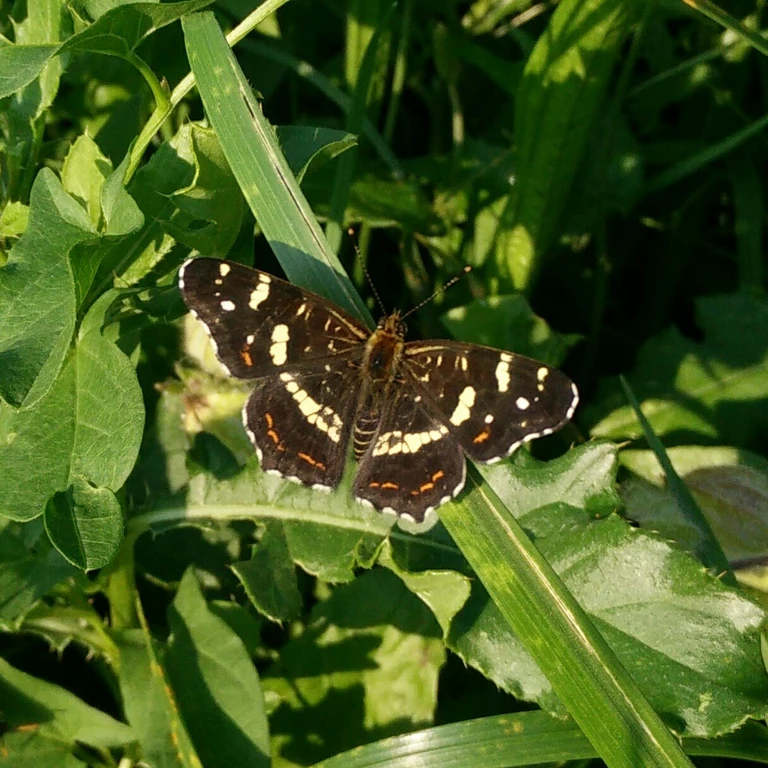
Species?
Araschnia levana
